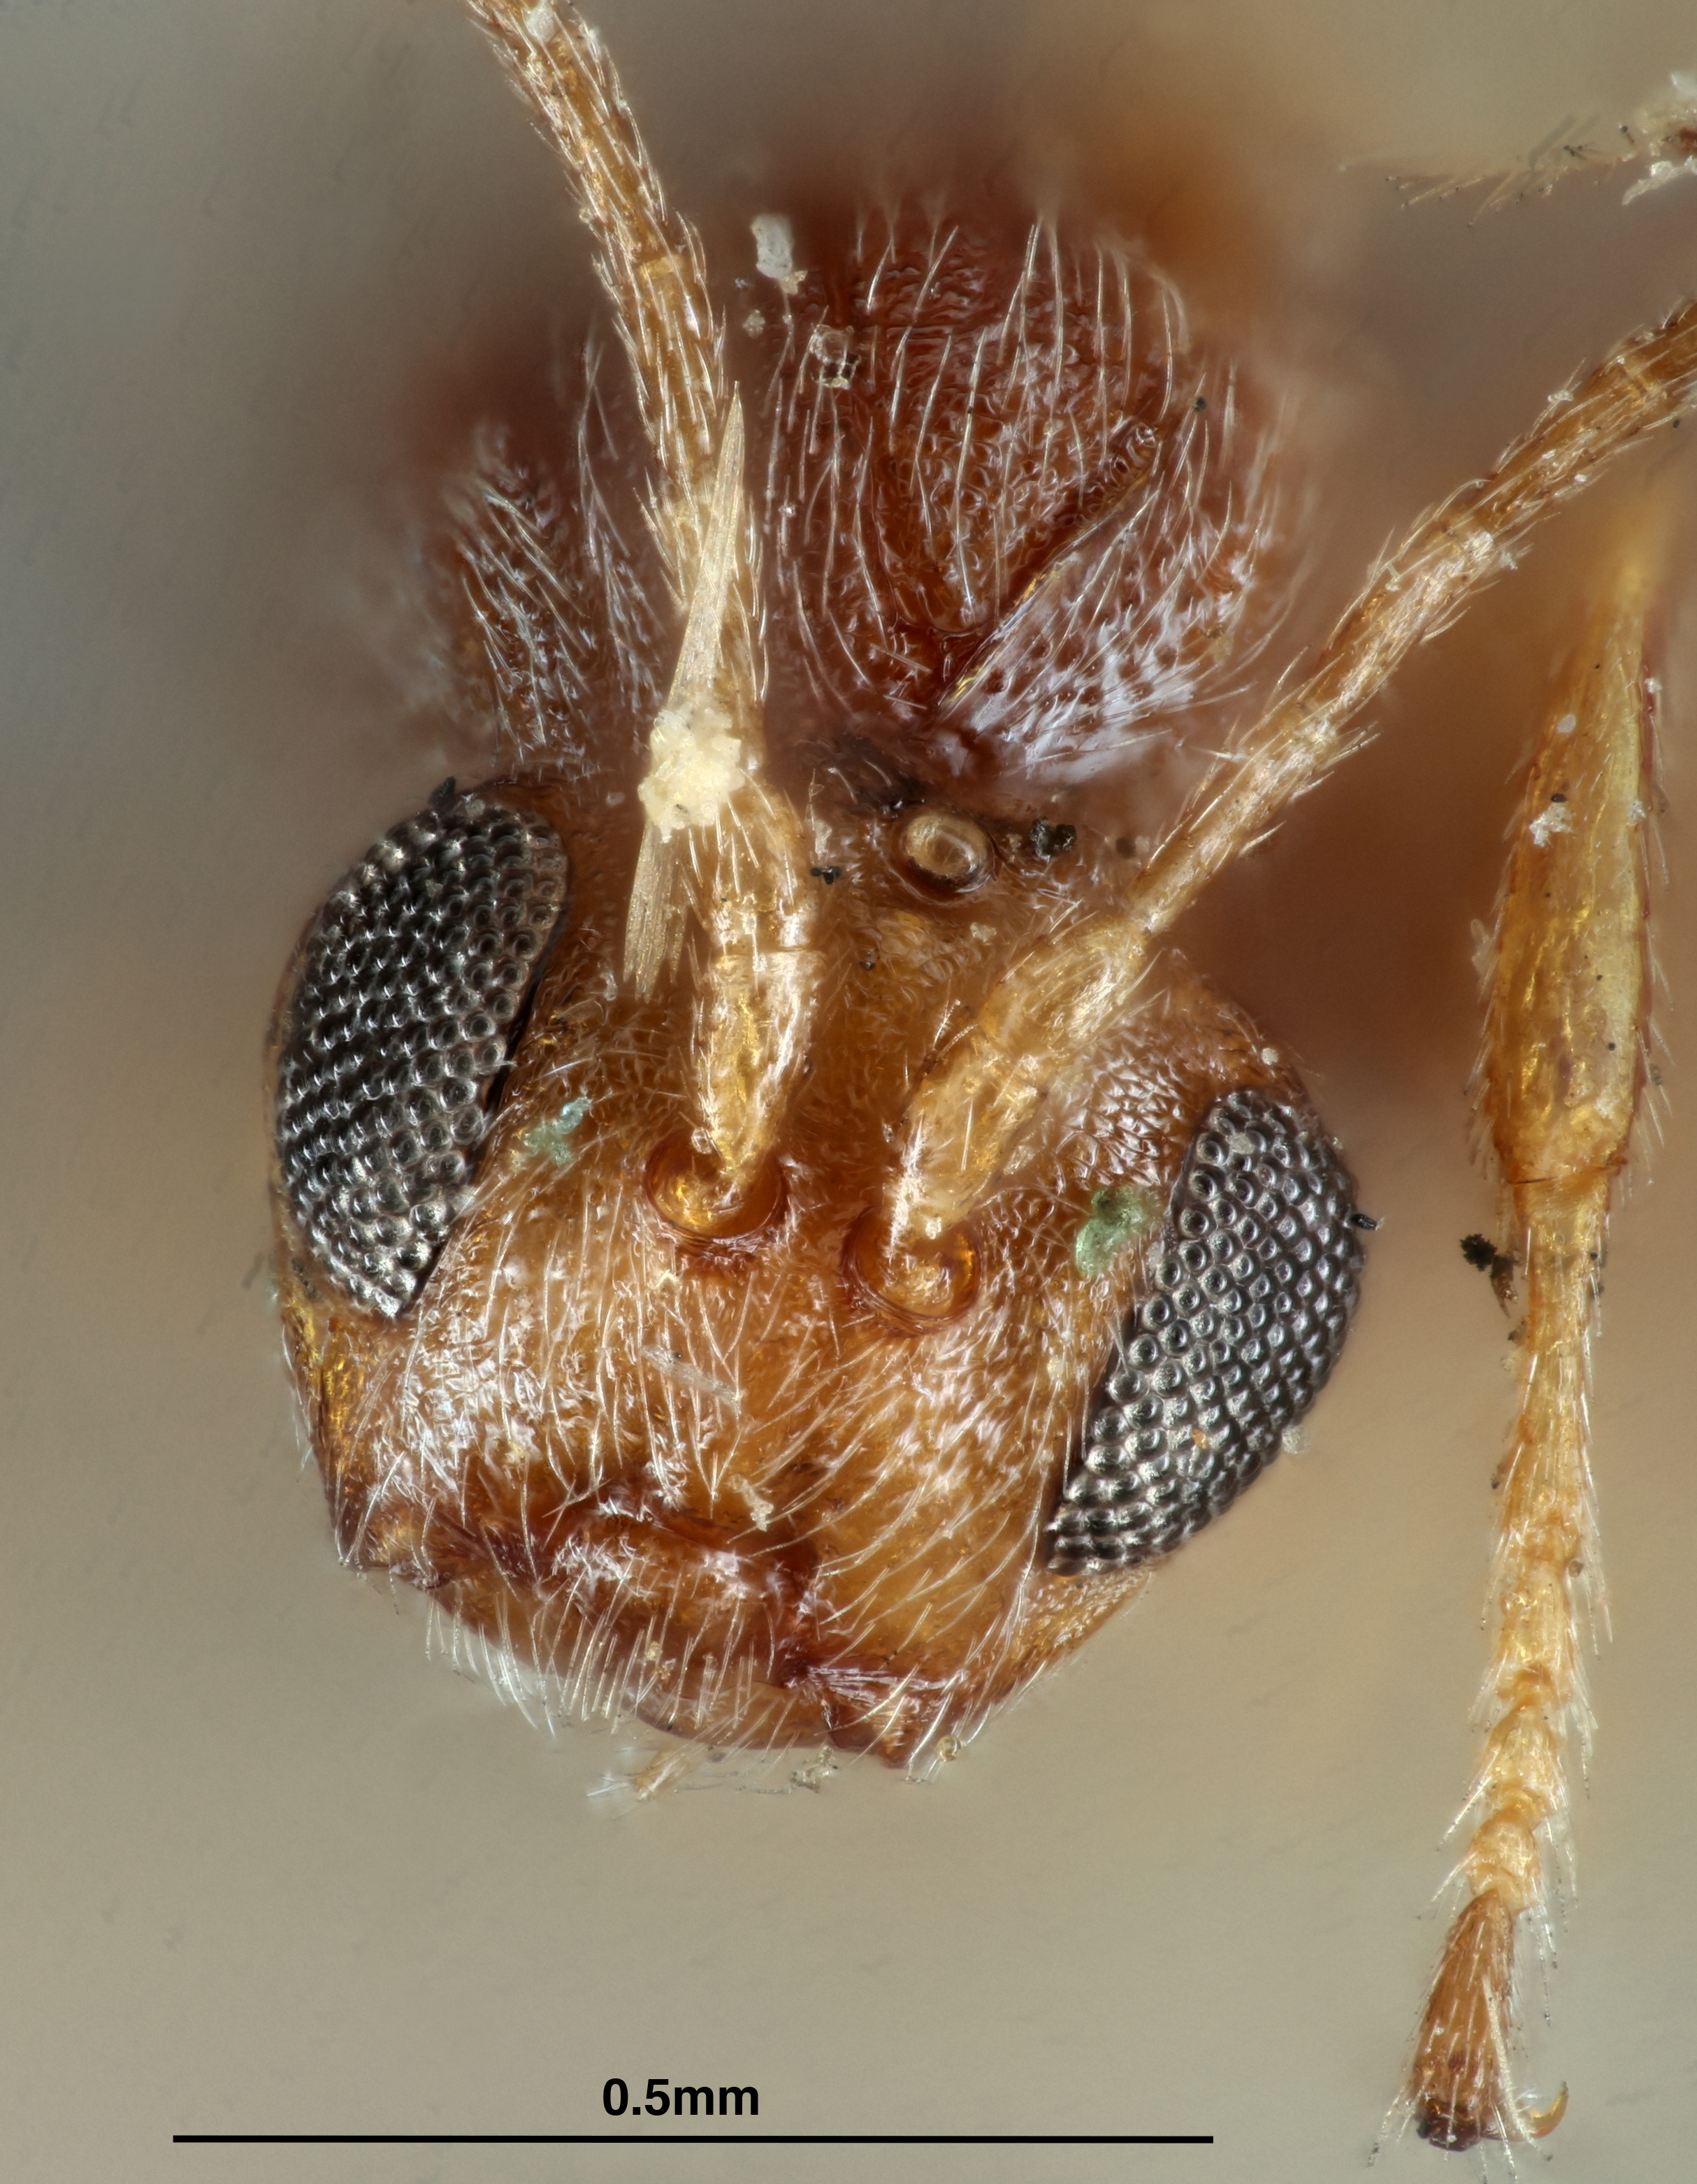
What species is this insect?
Dryophanta cressoni
